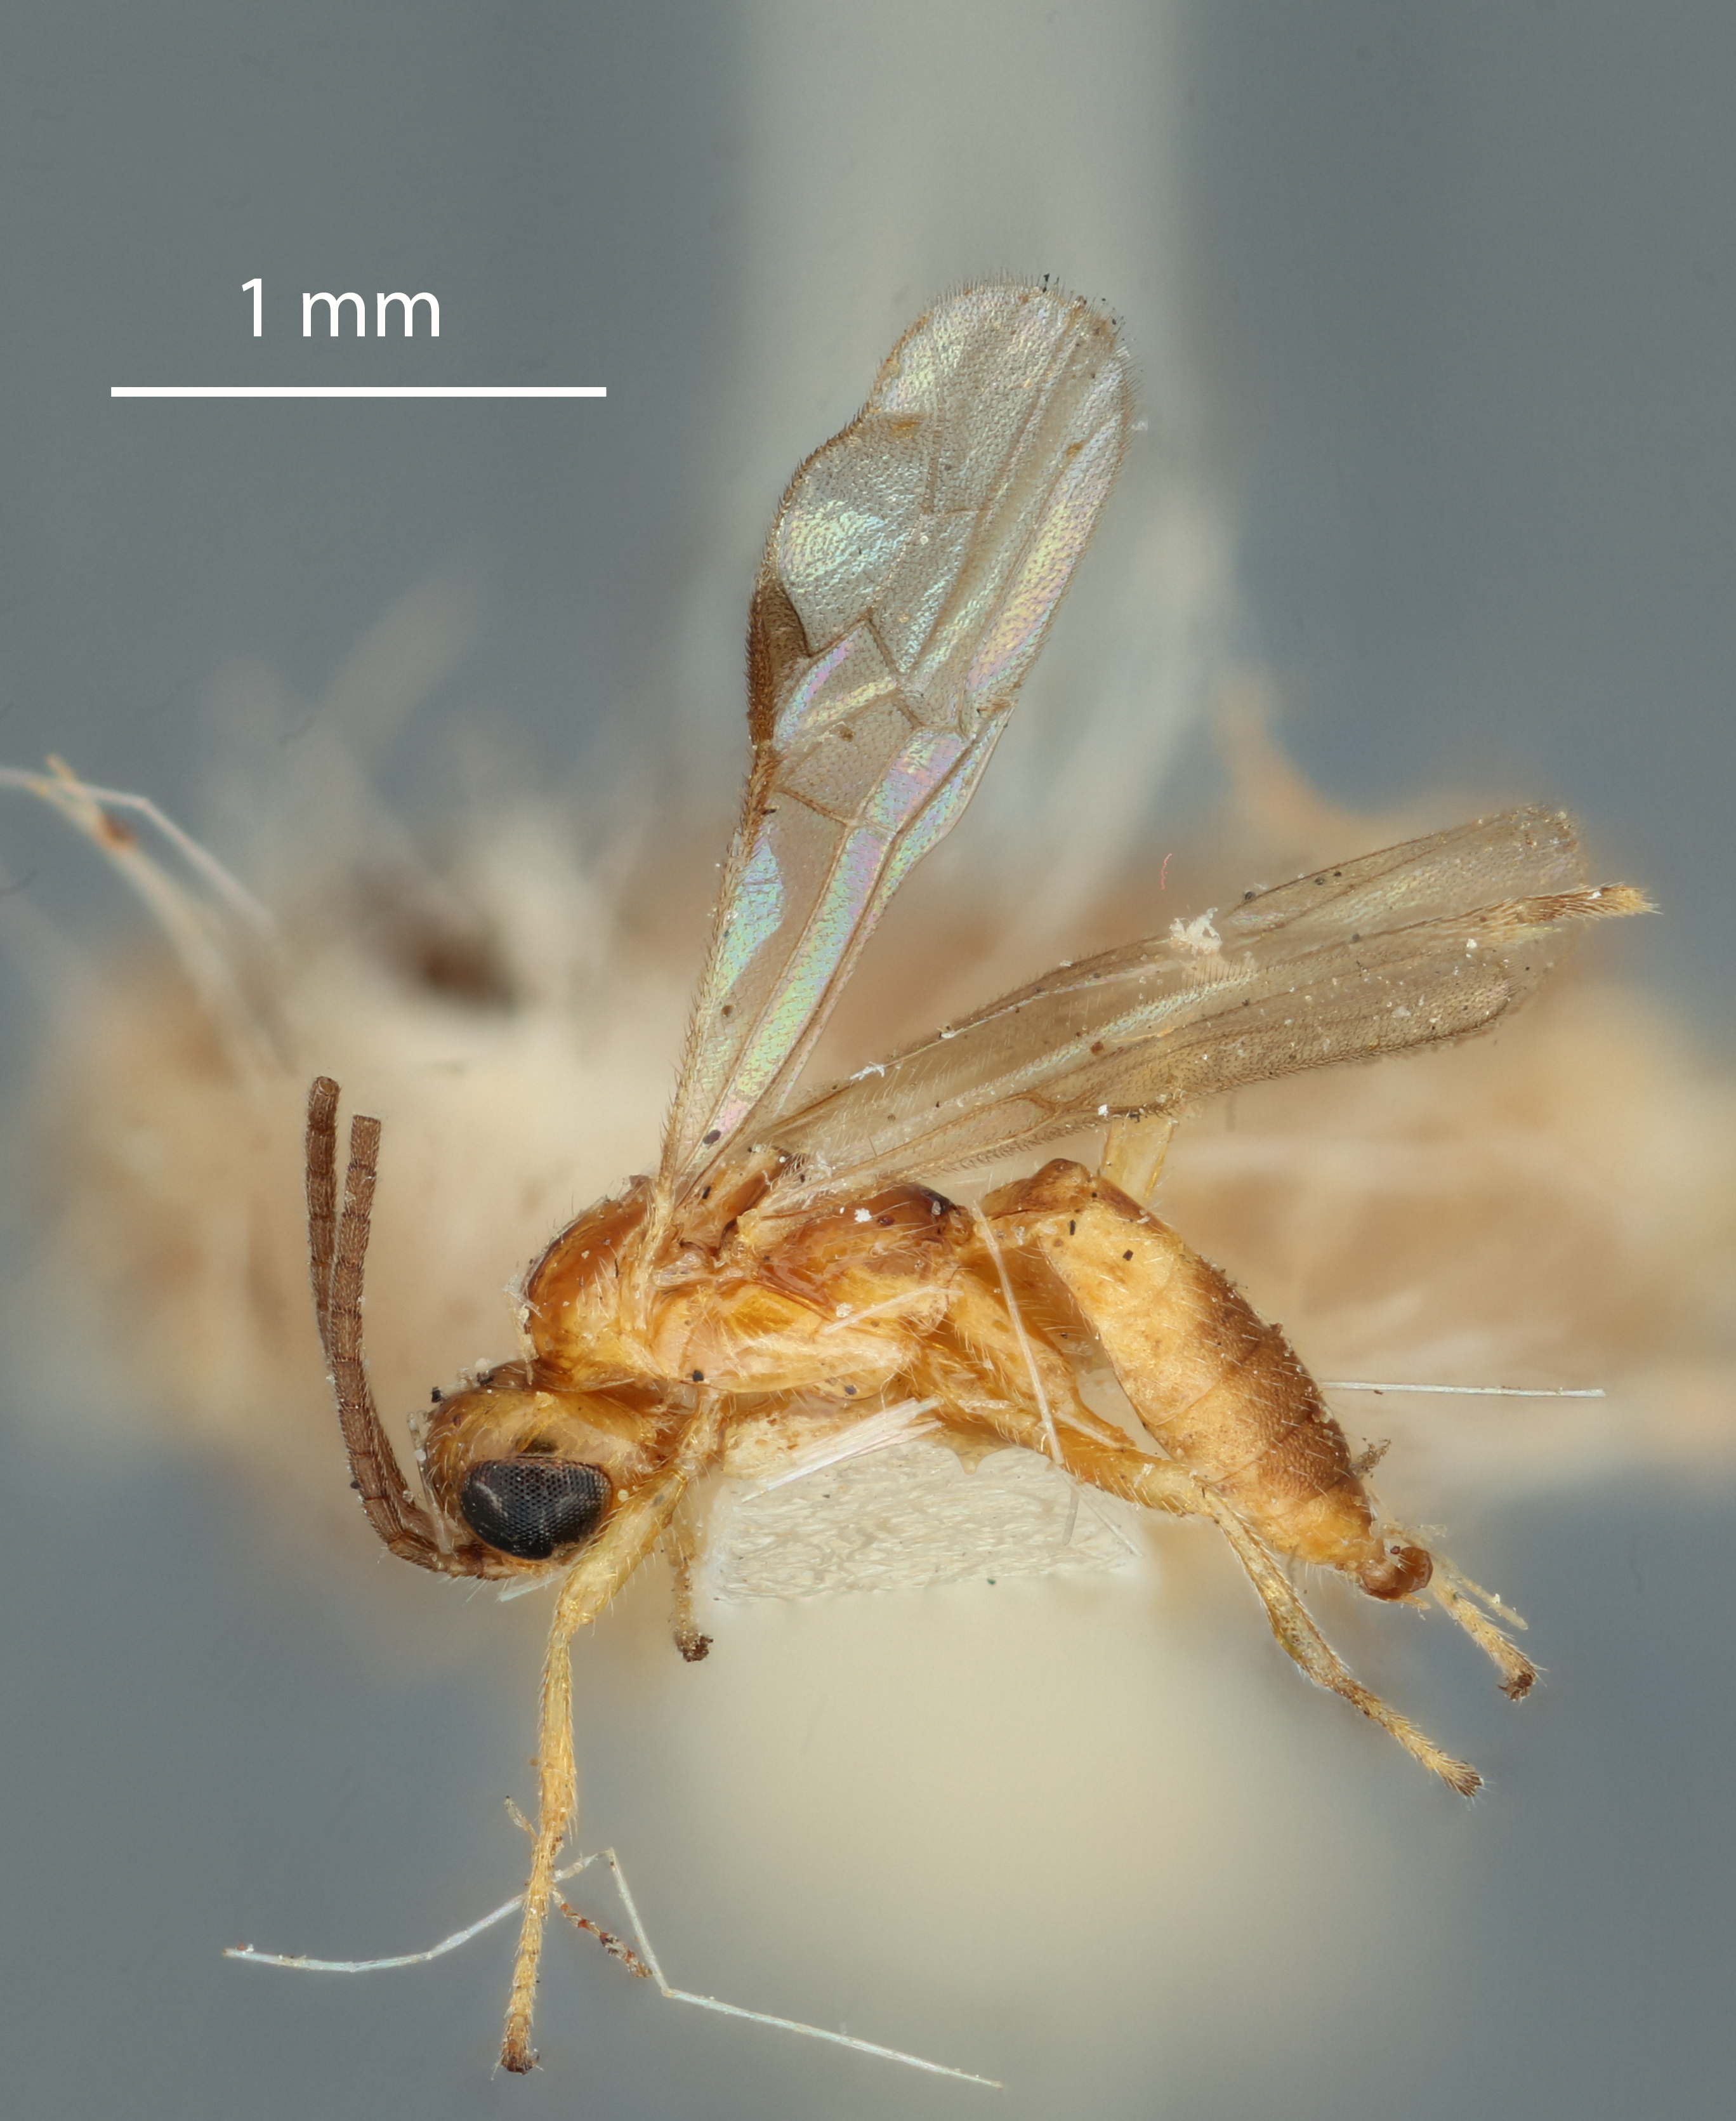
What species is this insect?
Bracon rhyssamati
